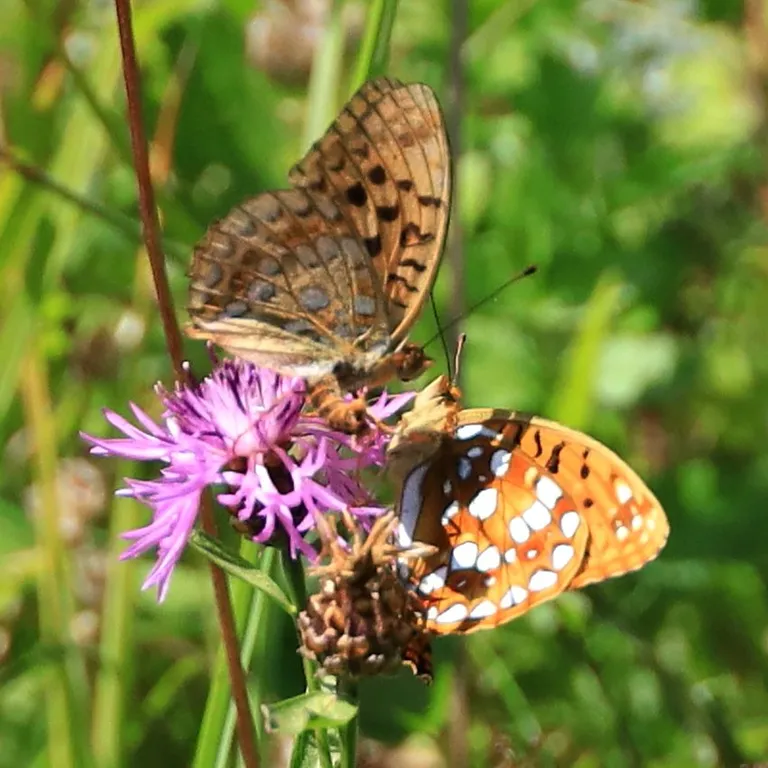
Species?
Fabriciana adippe
